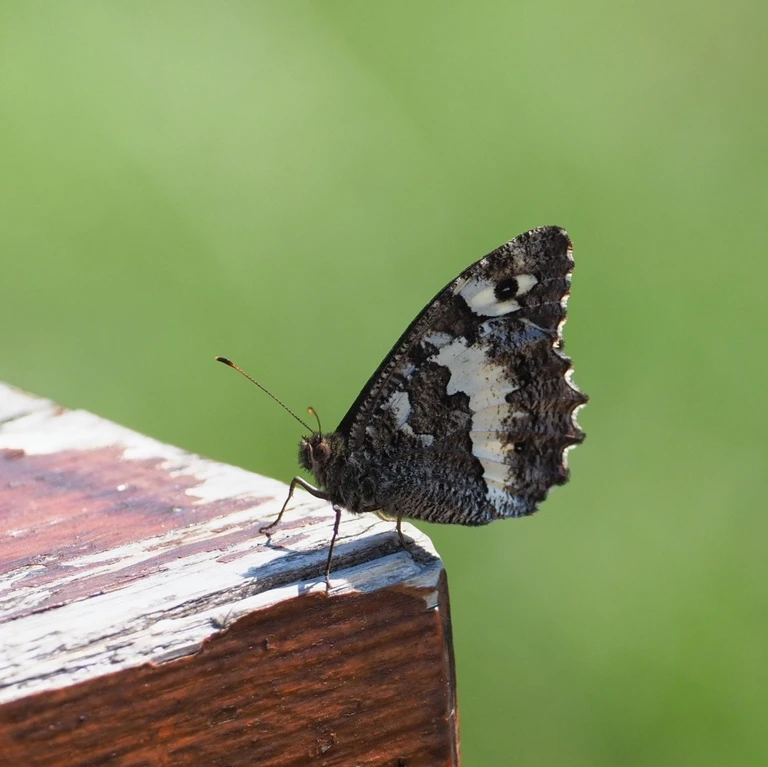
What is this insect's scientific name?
Brintesia circe
